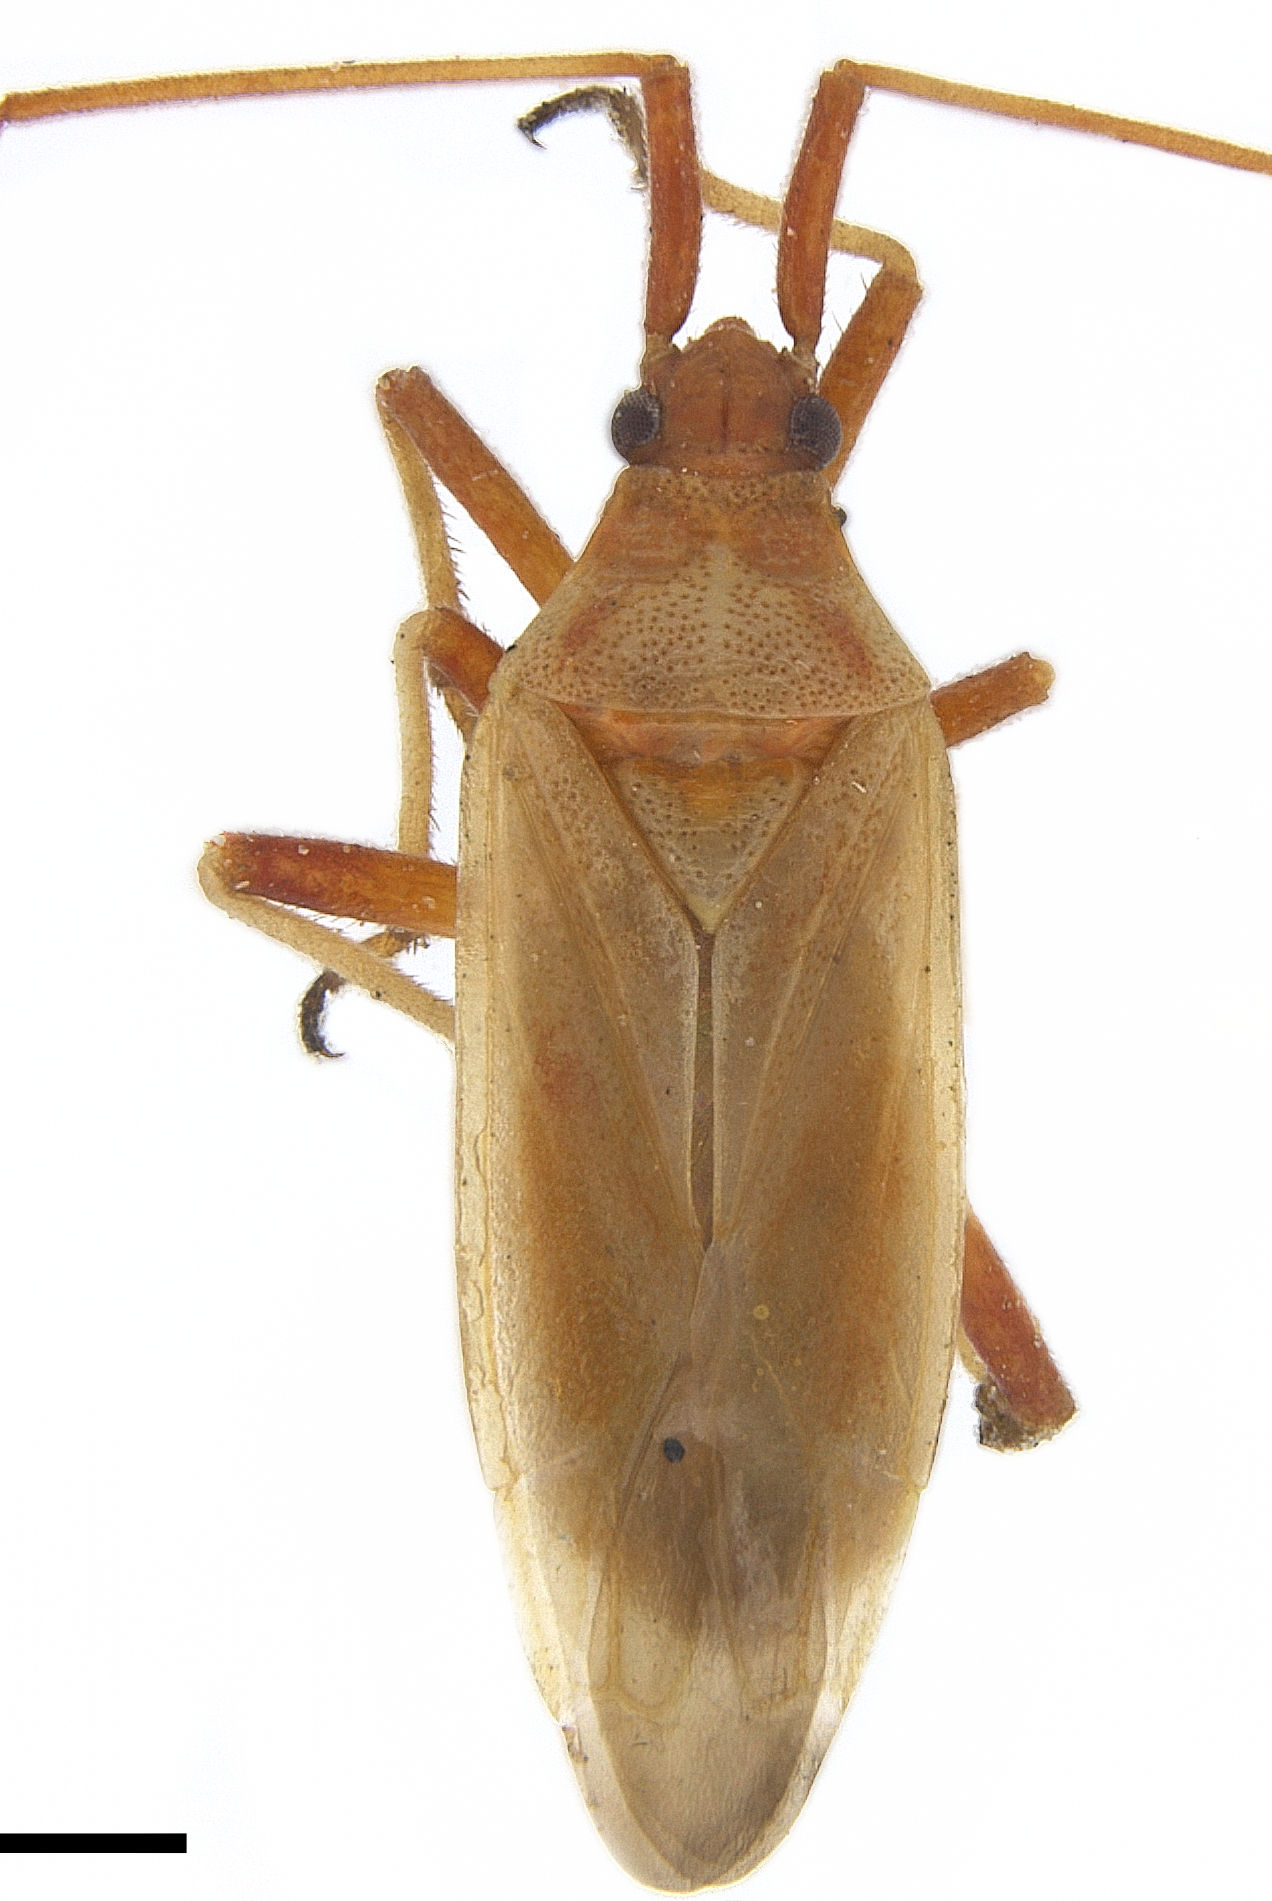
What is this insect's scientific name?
Porpomiris curtulus
